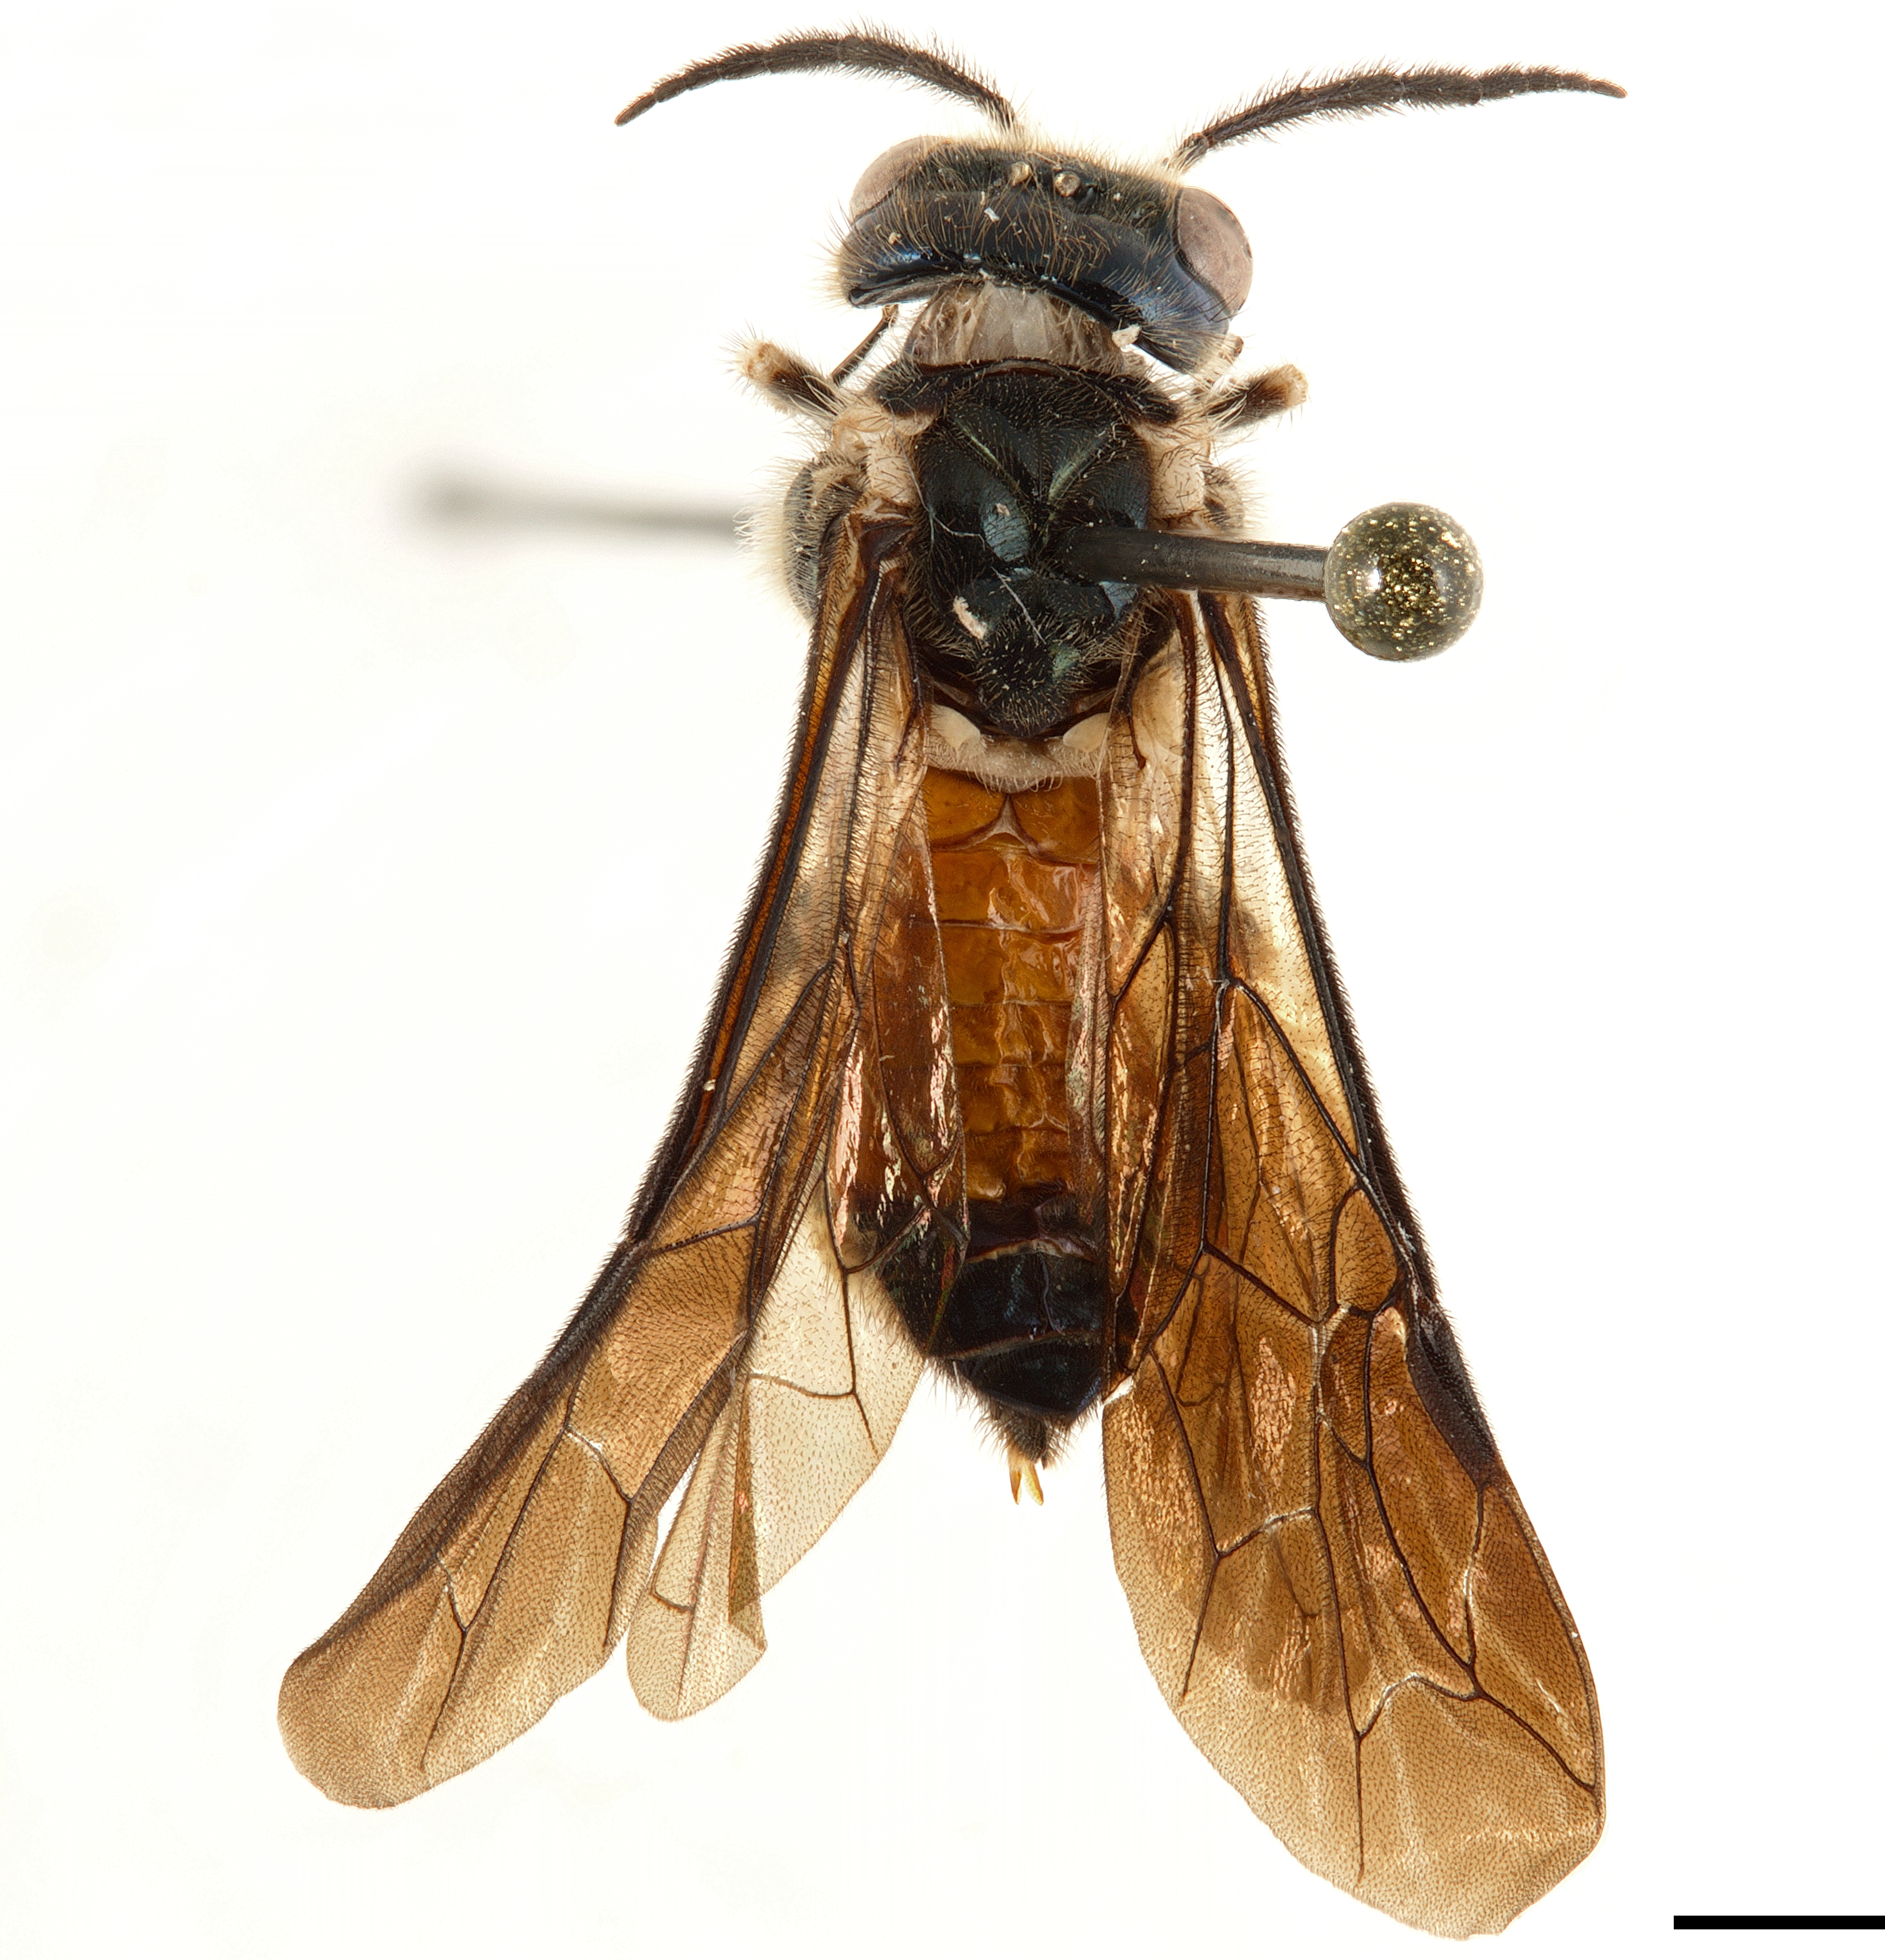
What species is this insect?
Ateloza pilosa
